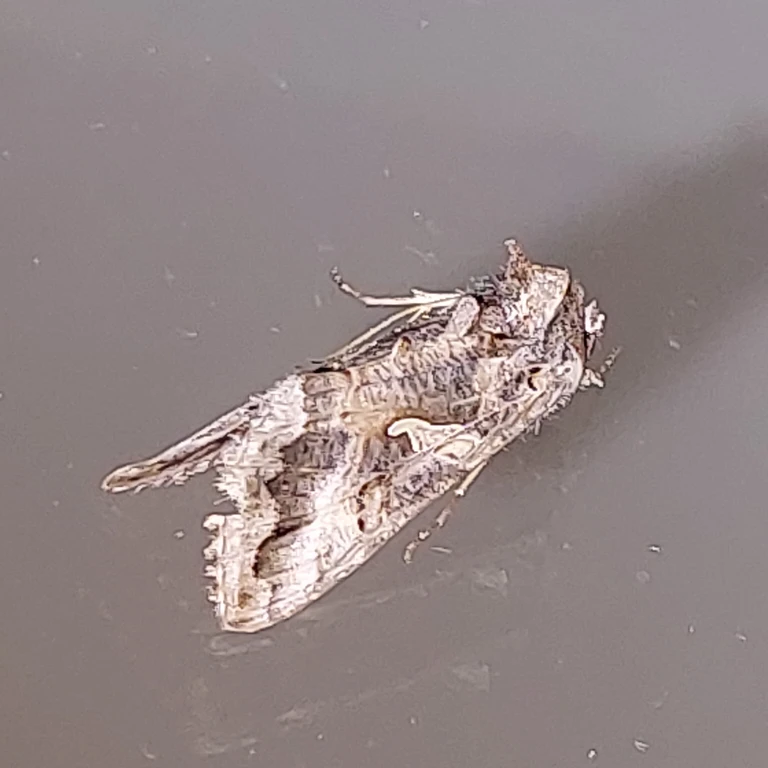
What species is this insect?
Autographa gamma
